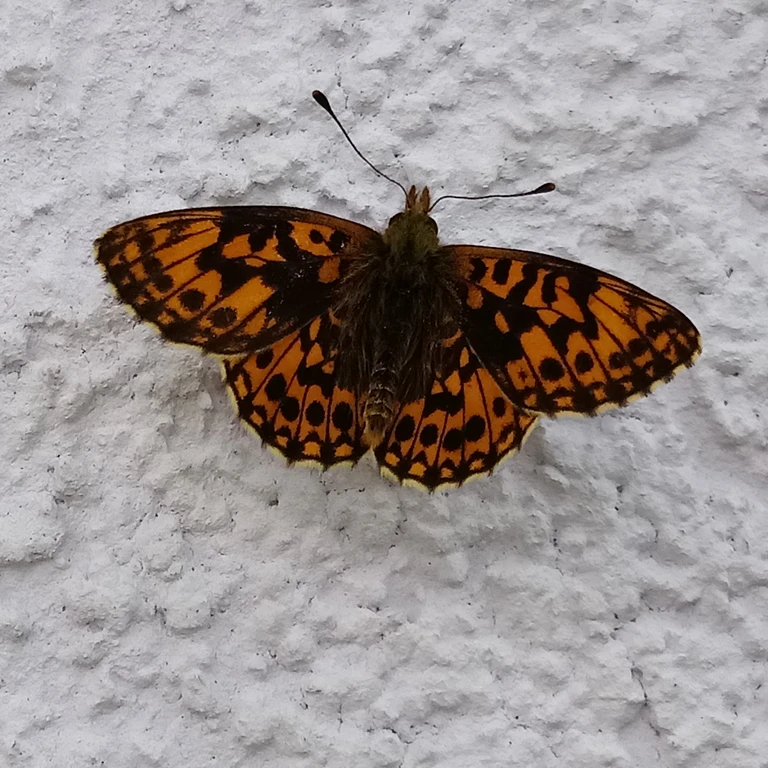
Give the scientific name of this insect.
Boloria dia
